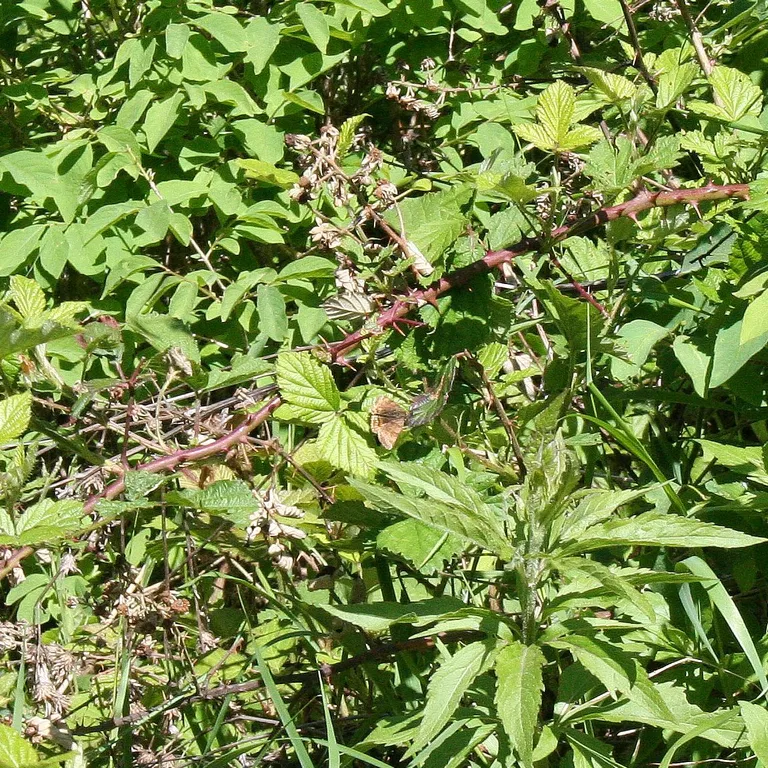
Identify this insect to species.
Euclidia glyphica
